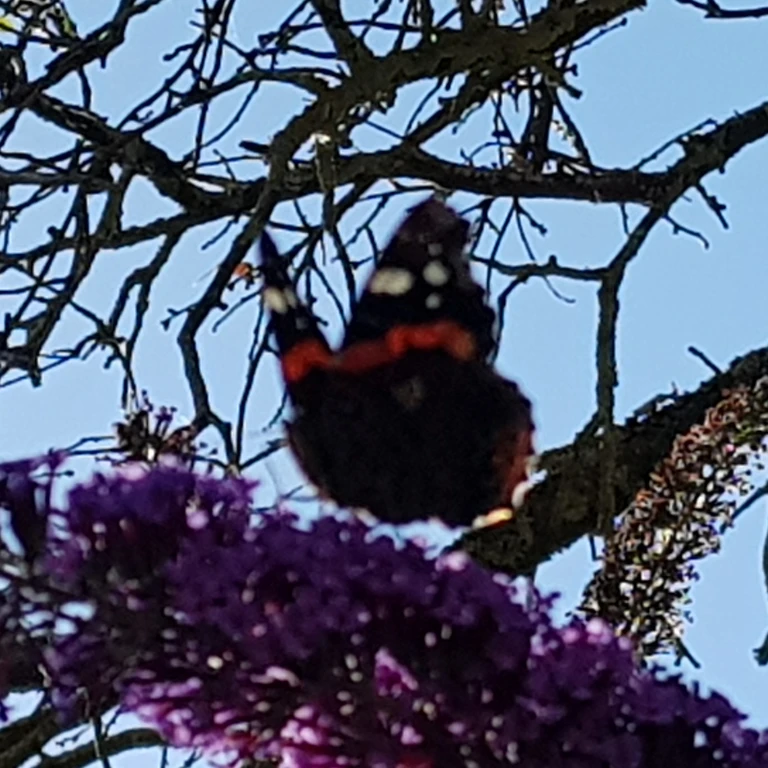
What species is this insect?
Vanessa atalanta
